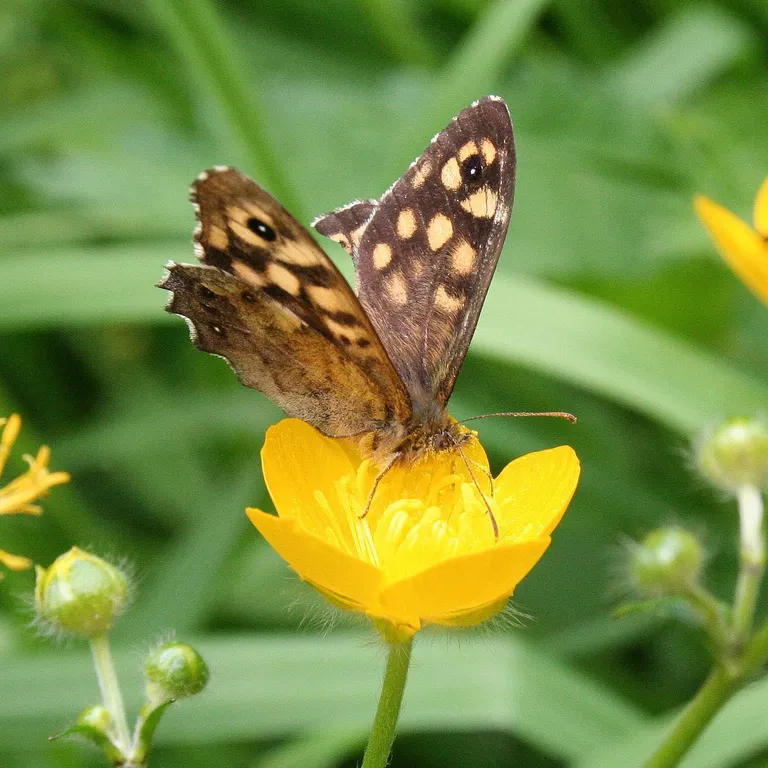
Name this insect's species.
Pararge aegeria
